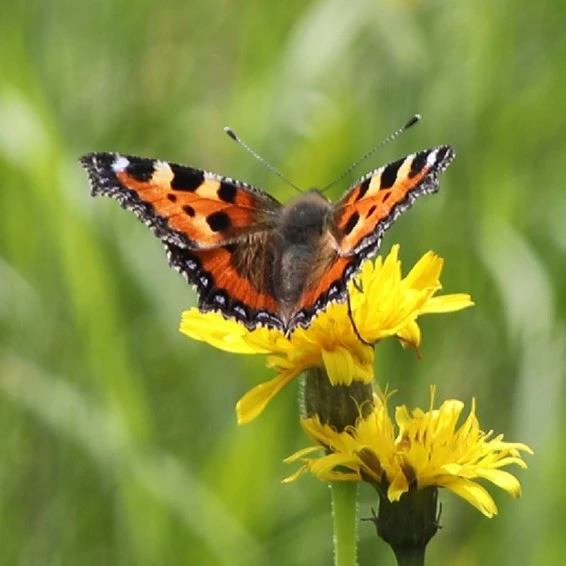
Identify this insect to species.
Aglais urticae
